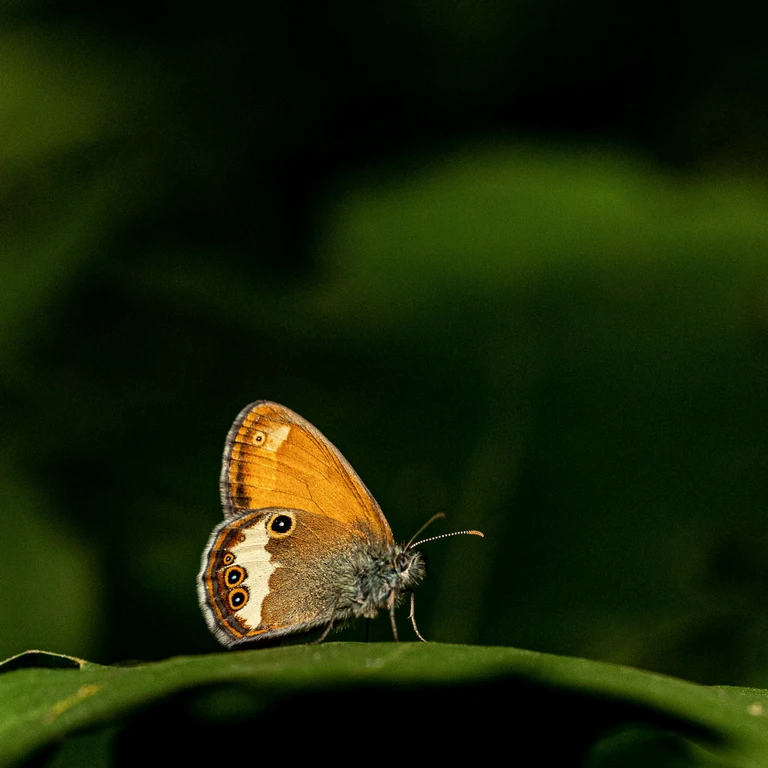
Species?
Coenonympha arcania
